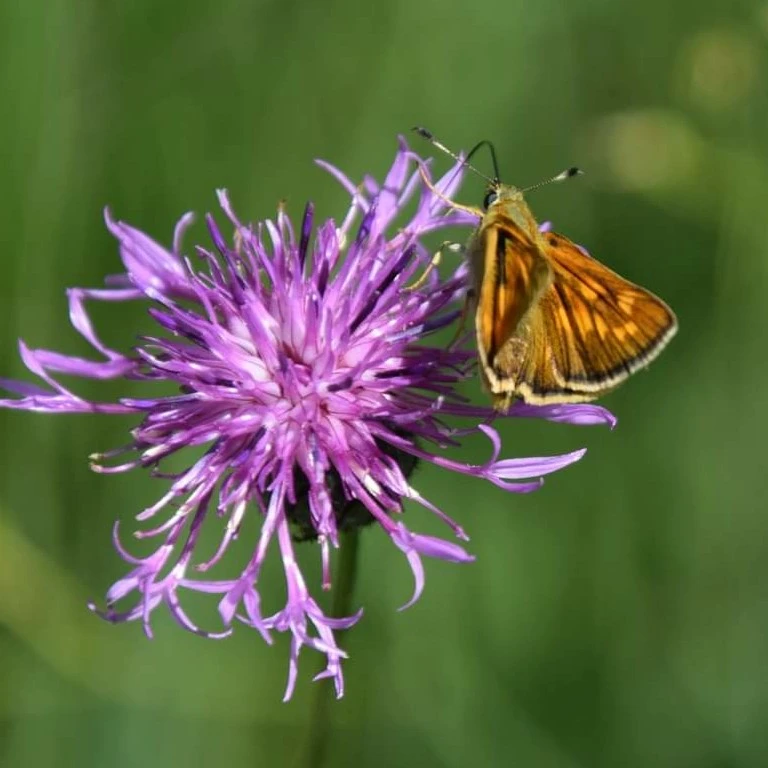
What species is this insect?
Ochlodes sylvanus (also Ochlodes venata)
